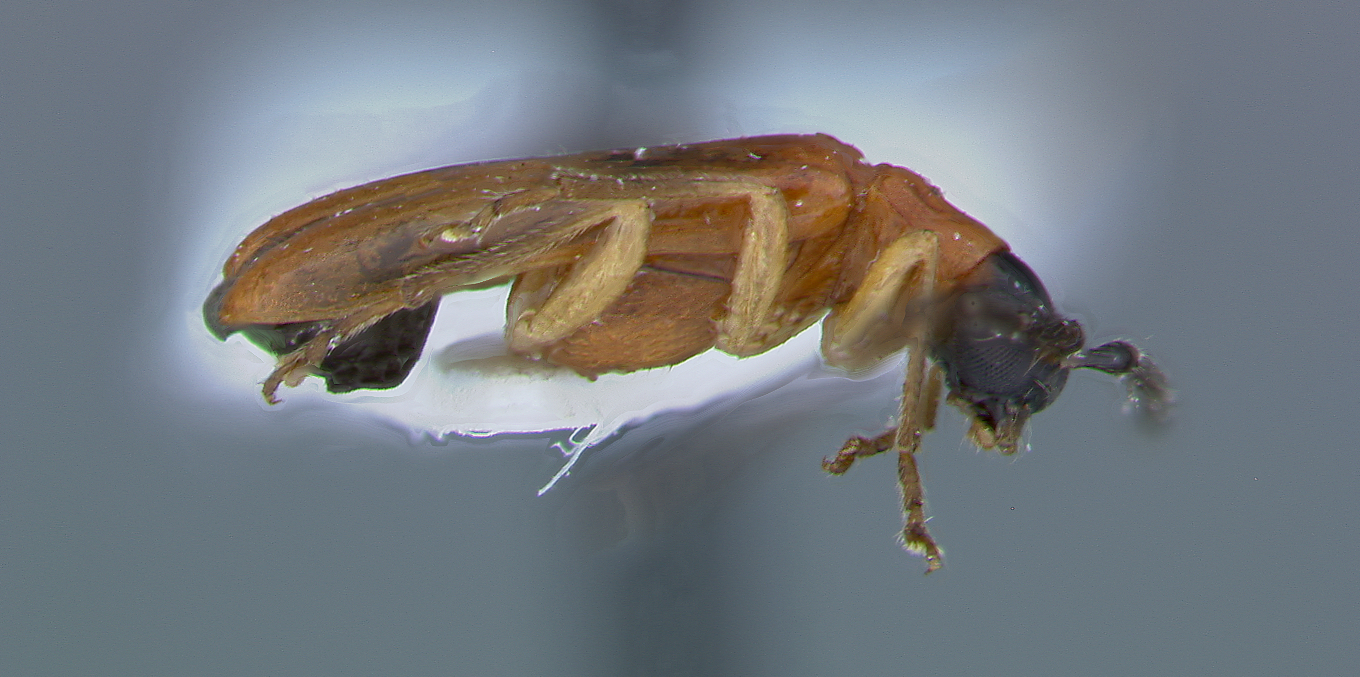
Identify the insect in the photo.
Hyphaenia konstantinovi
